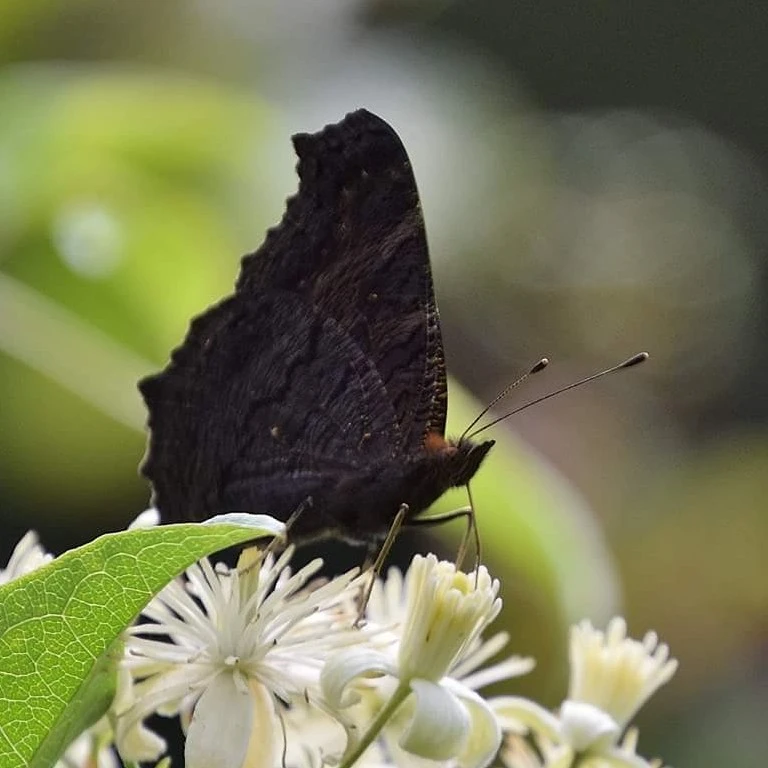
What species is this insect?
Aglais io
